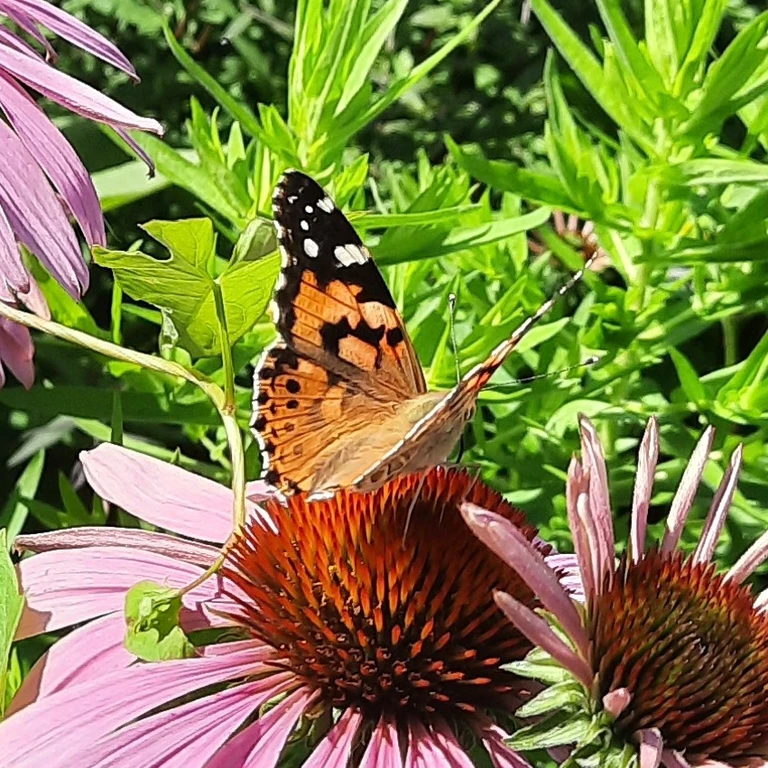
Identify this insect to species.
Vanessa cardui
